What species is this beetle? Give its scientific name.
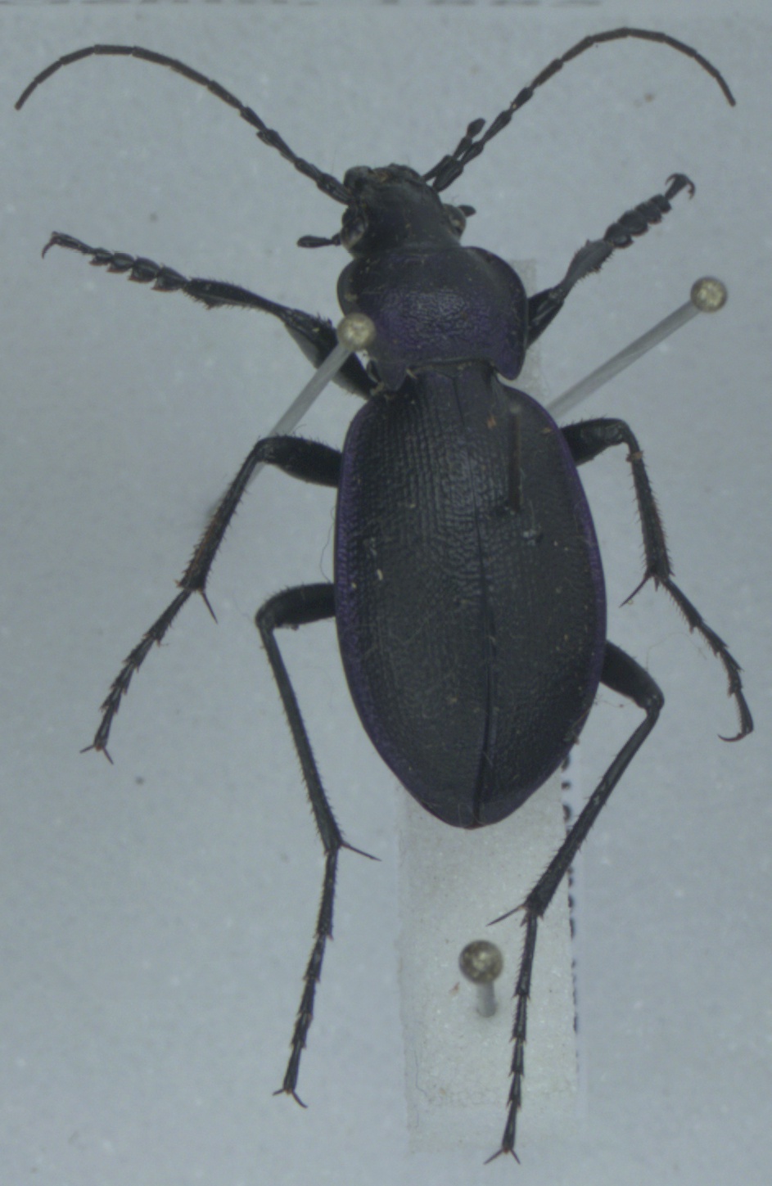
Carabus problematicus
